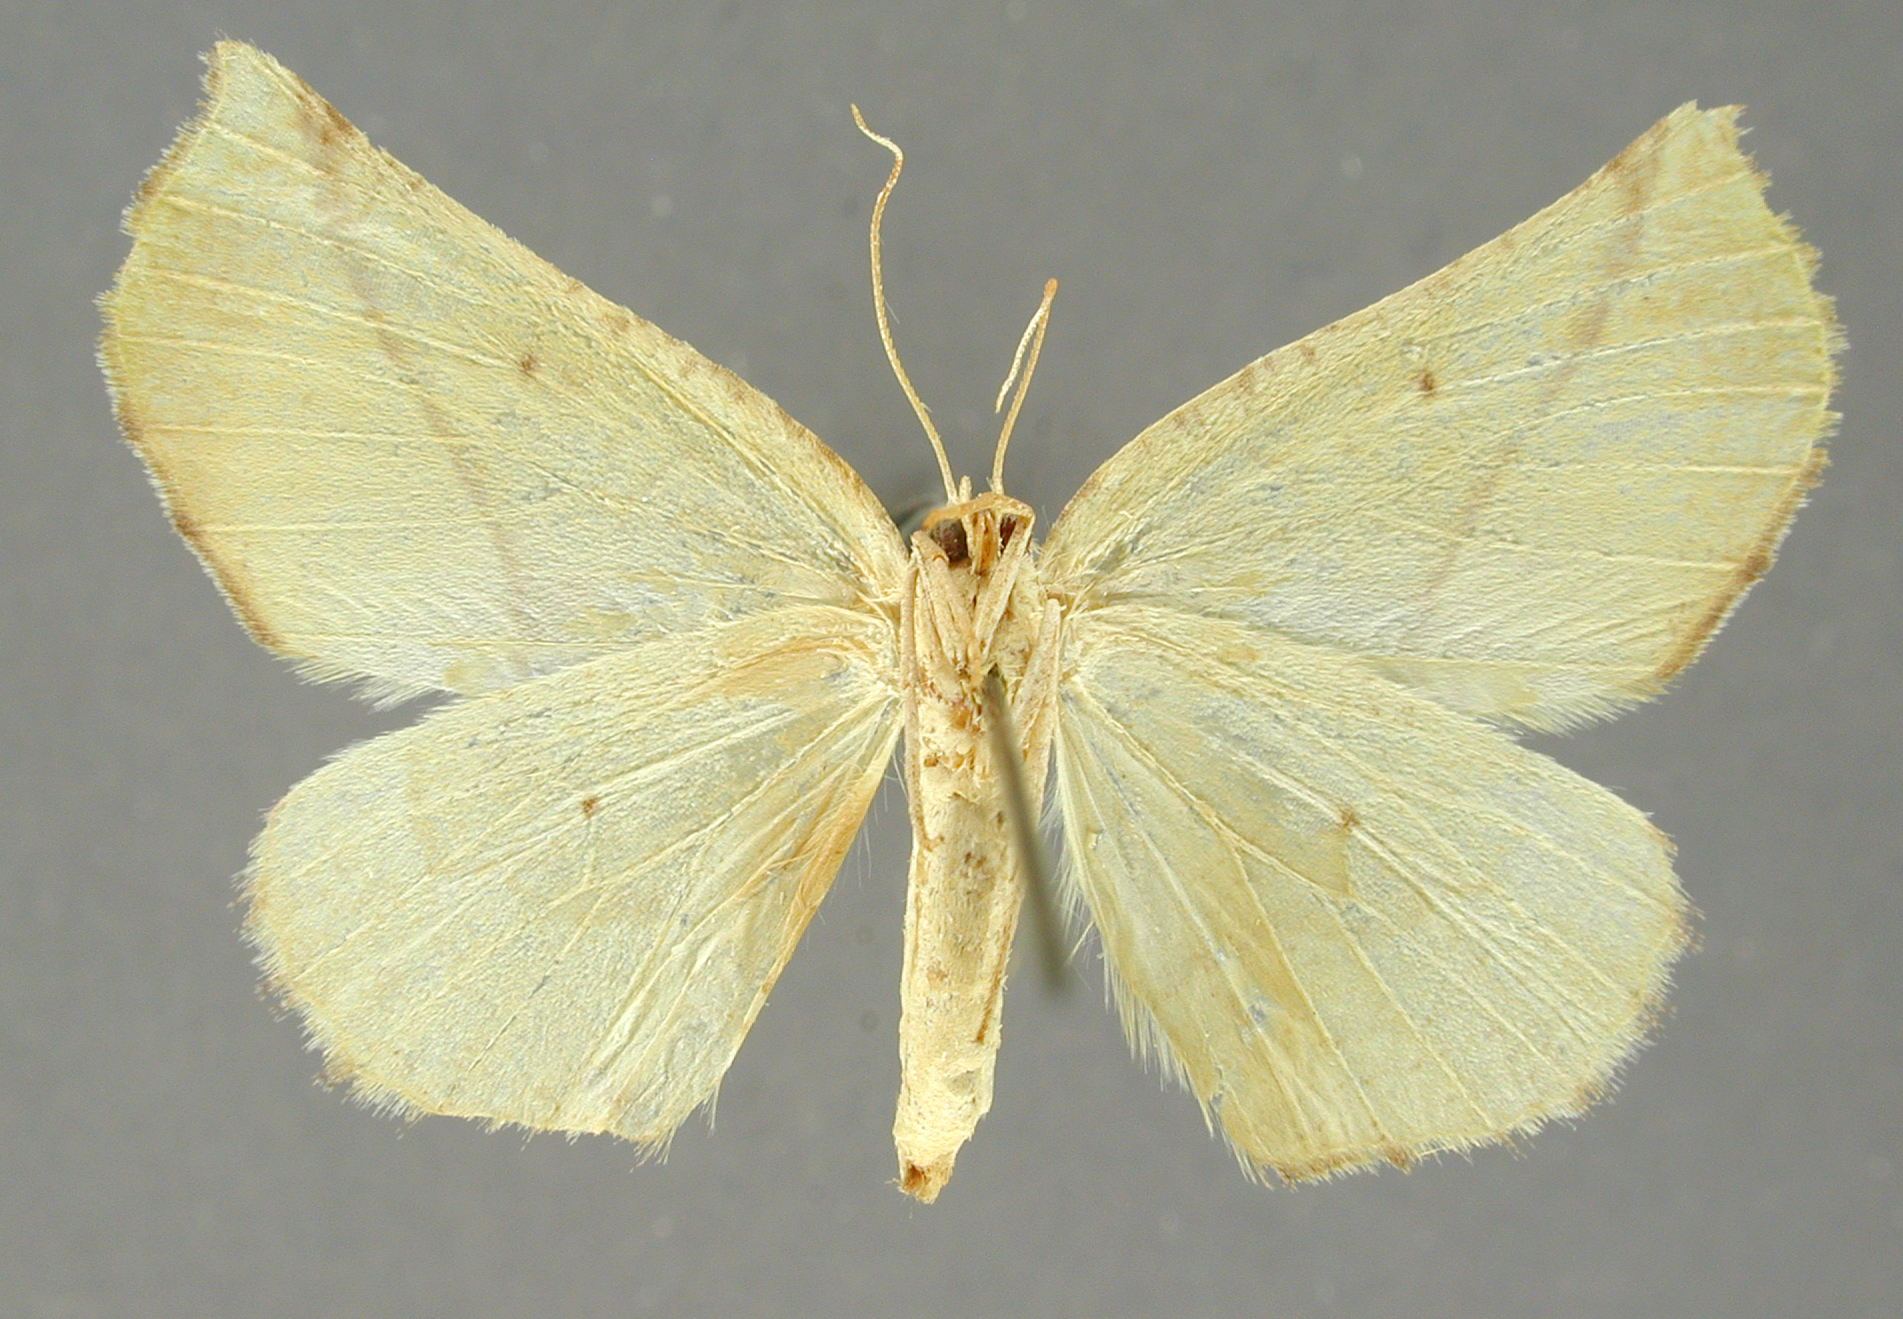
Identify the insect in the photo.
Sicya medangula
